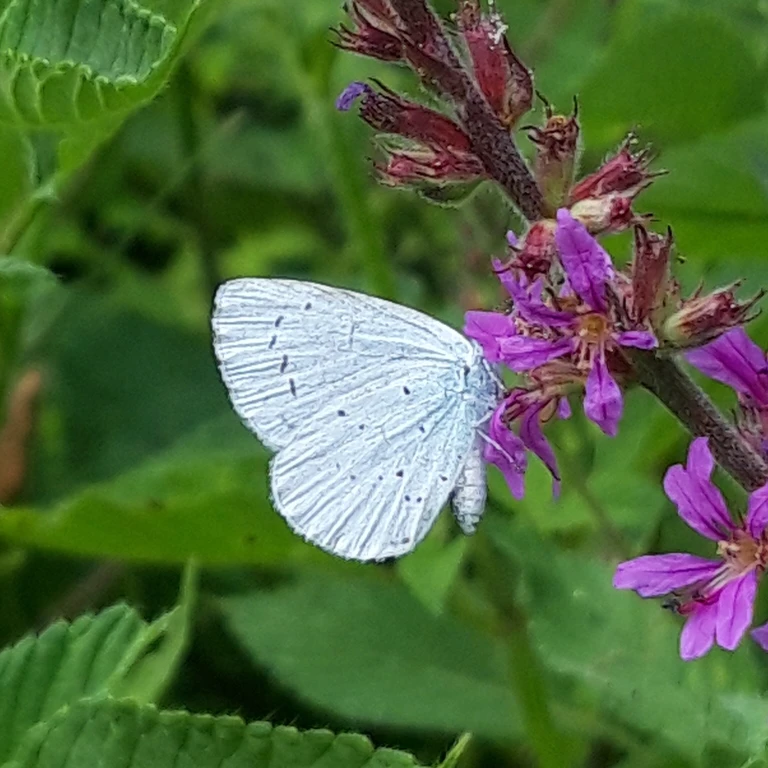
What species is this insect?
Celastrina argiolus
